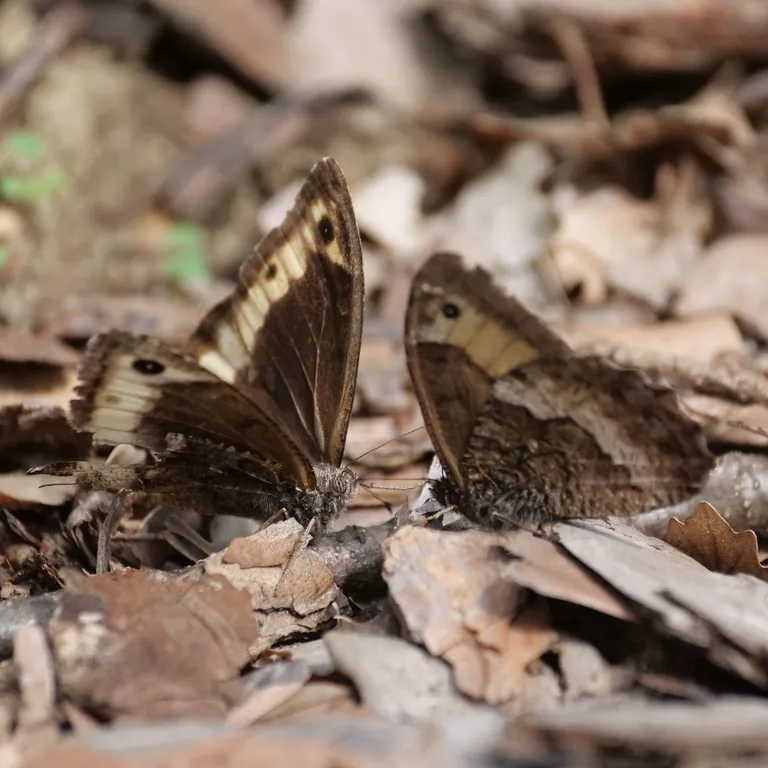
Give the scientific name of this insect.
Hipparchia fagi
